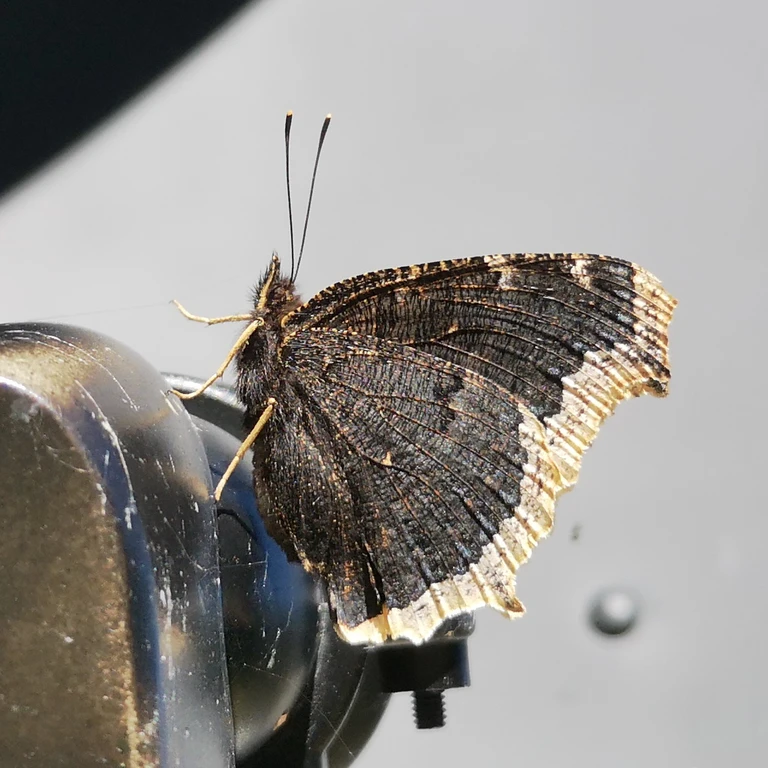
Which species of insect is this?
Nymphalis antiopa
